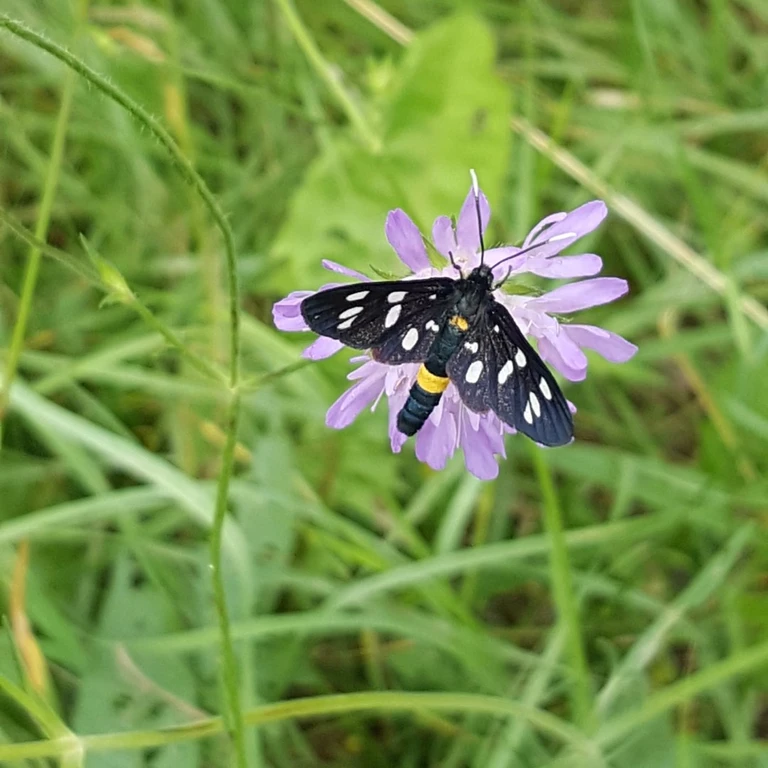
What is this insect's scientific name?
Amata phegea
